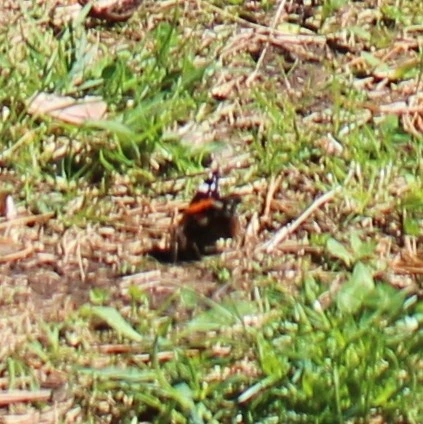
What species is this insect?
Vanessa atalanta
